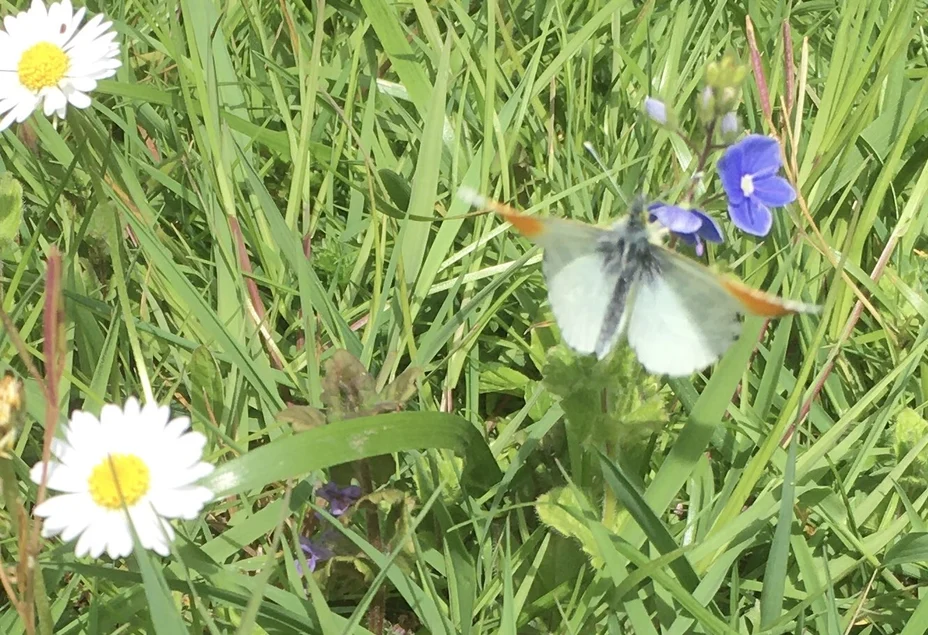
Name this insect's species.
Anthocharis cardamines
